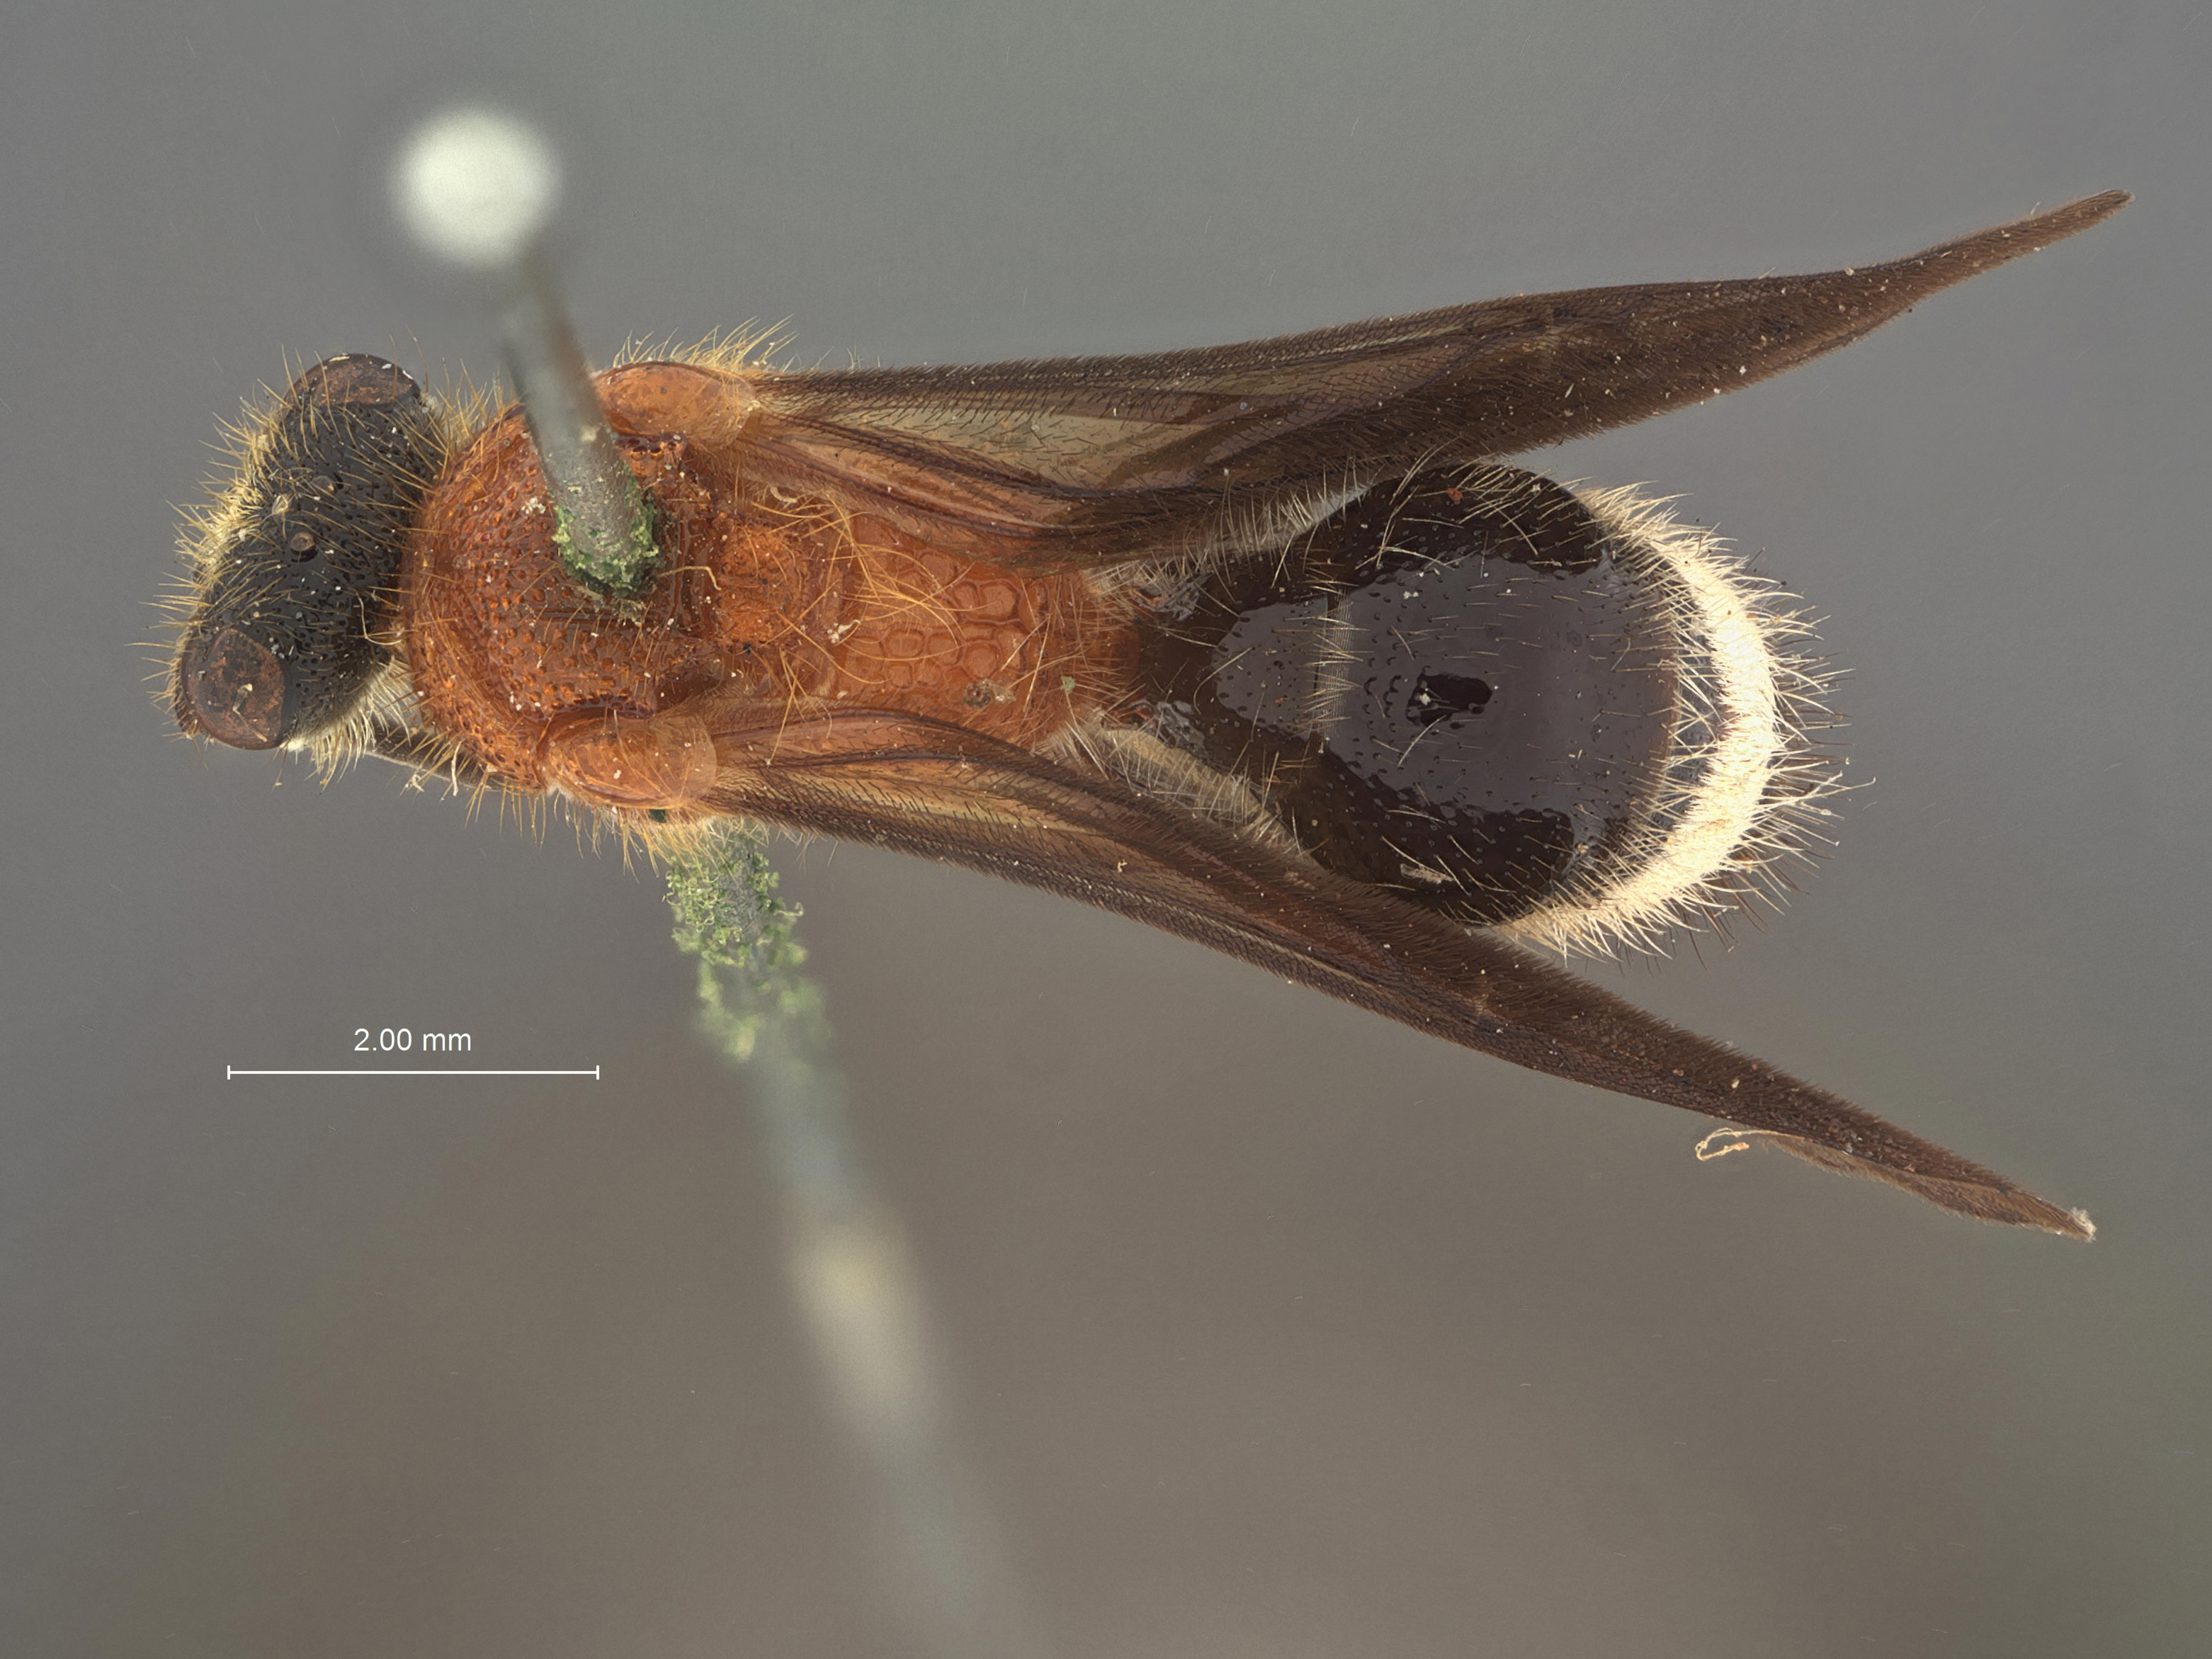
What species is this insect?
Timulla hylonome
